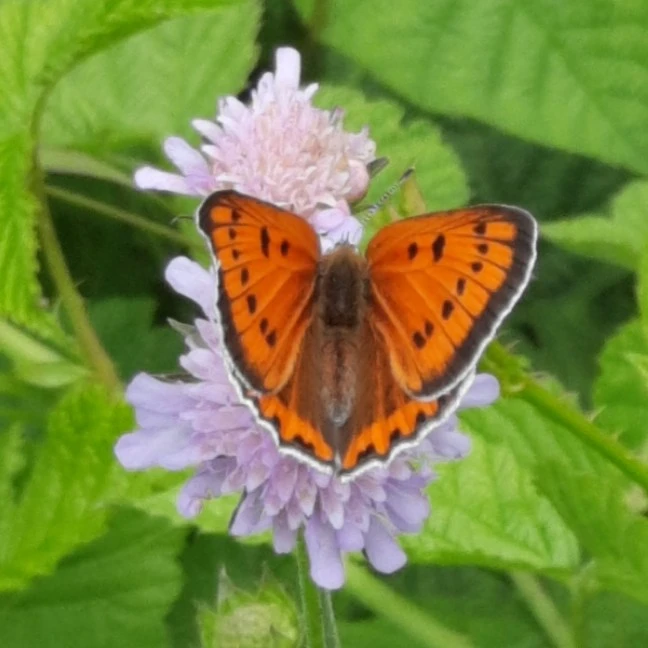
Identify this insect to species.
Lycaena dispar
